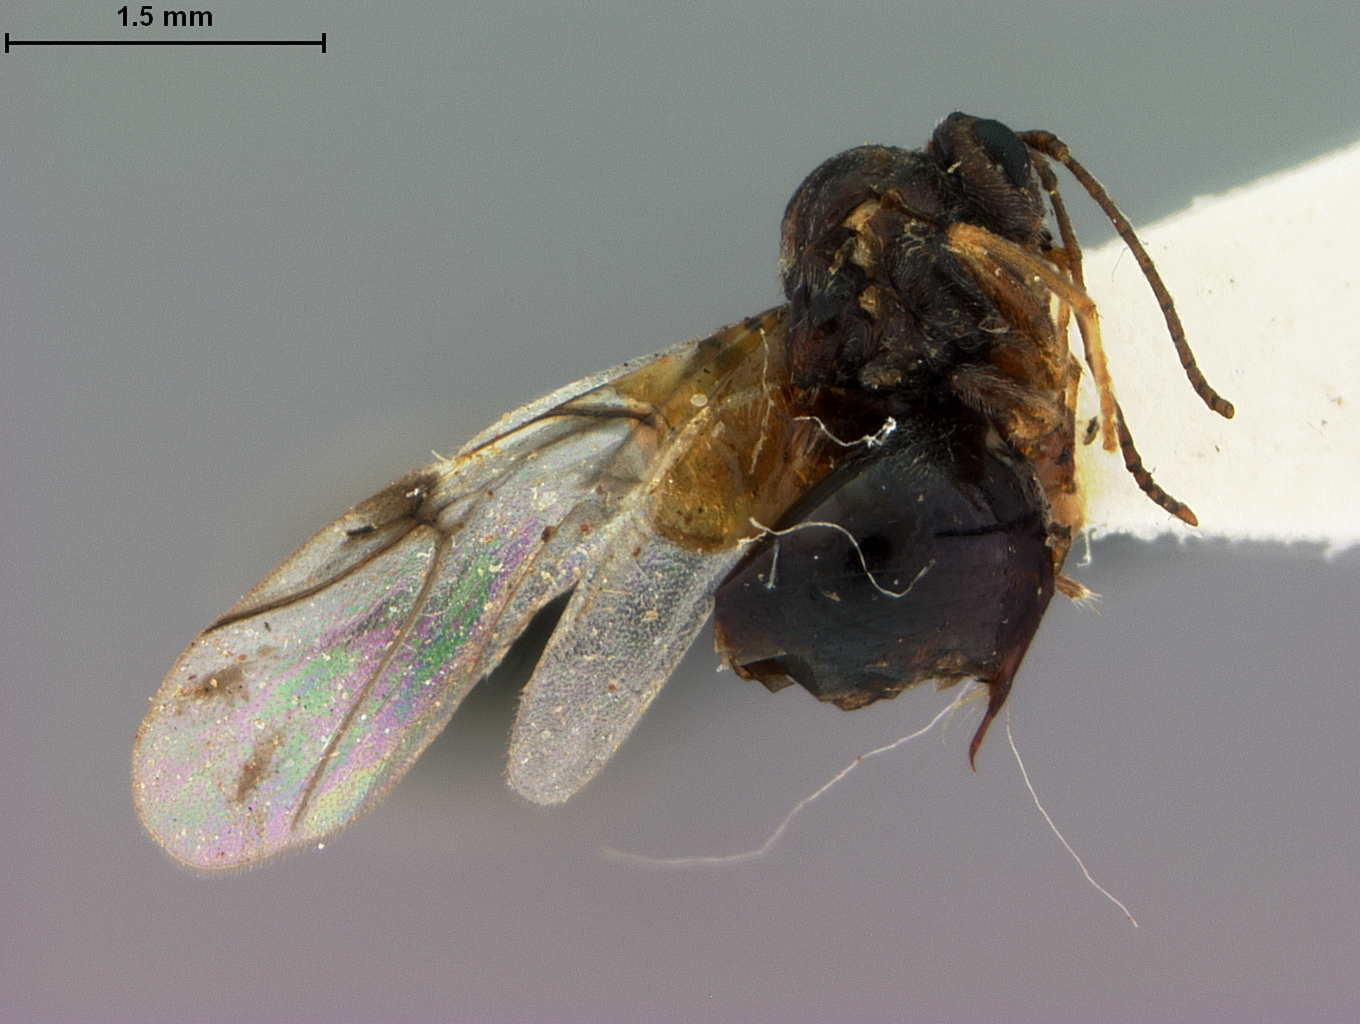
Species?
Antron magdalenae
